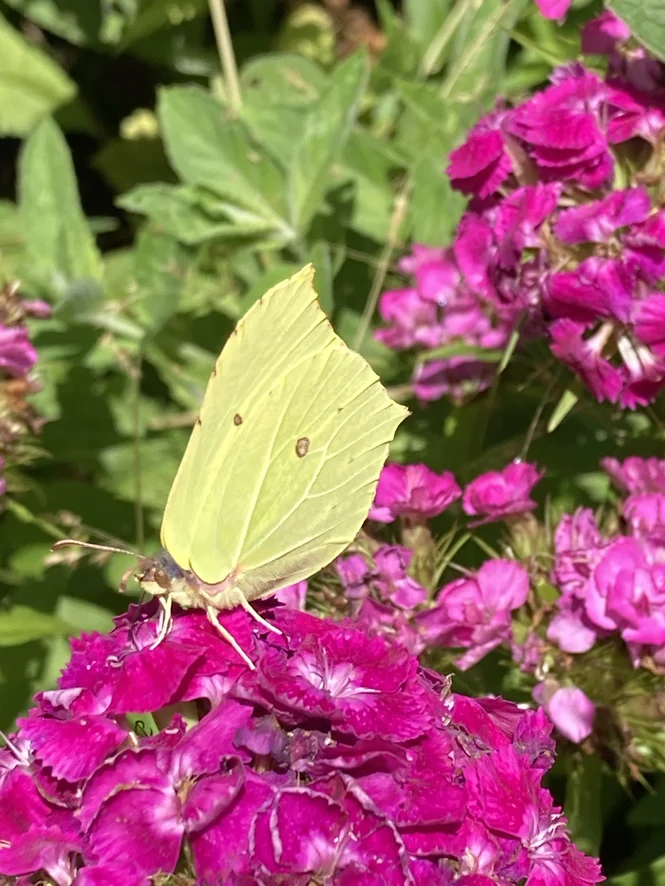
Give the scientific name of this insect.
Gonepteryx rhamni
